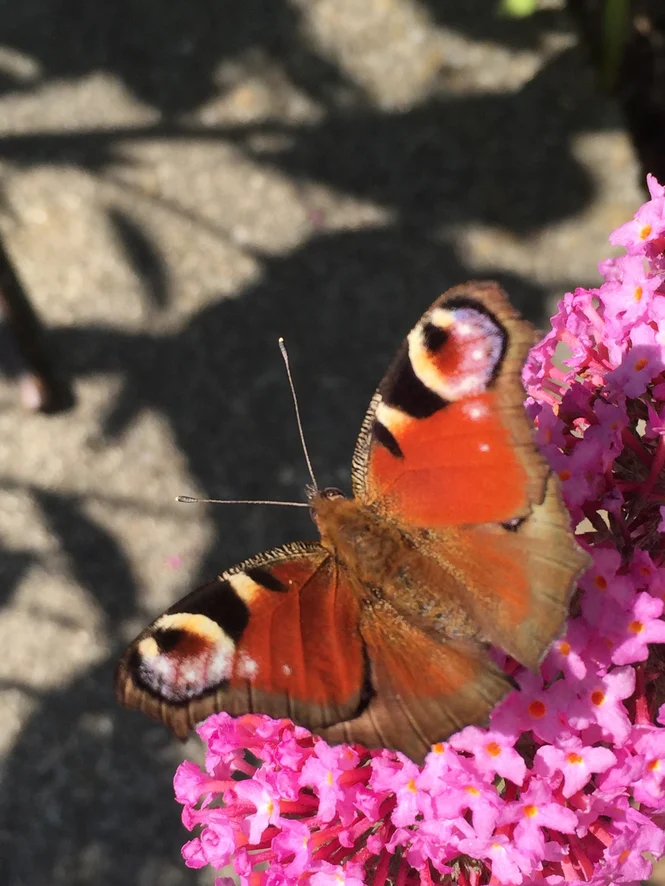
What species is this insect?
Aglais io
